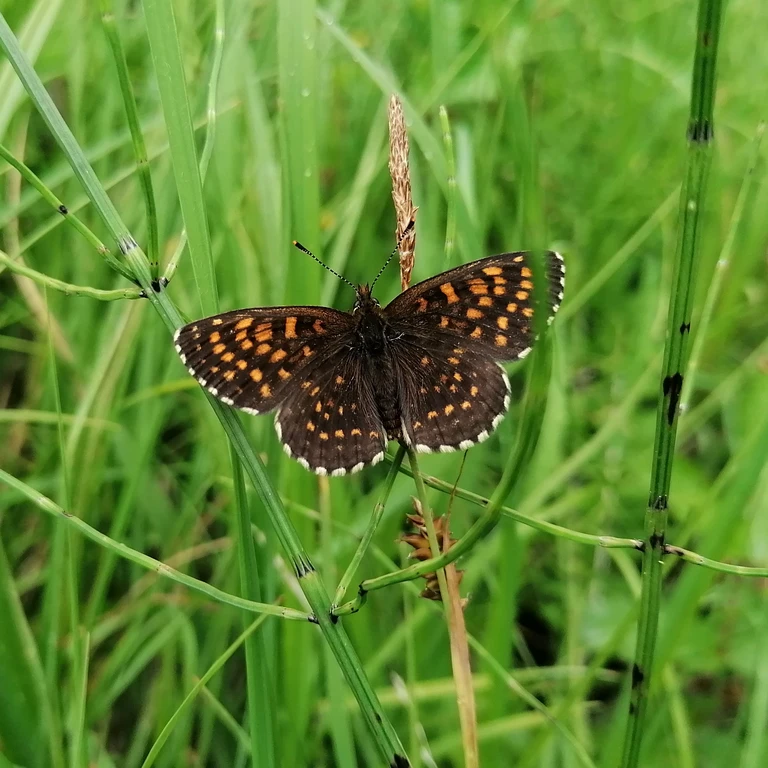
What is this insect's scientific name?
Melitaea diamina
